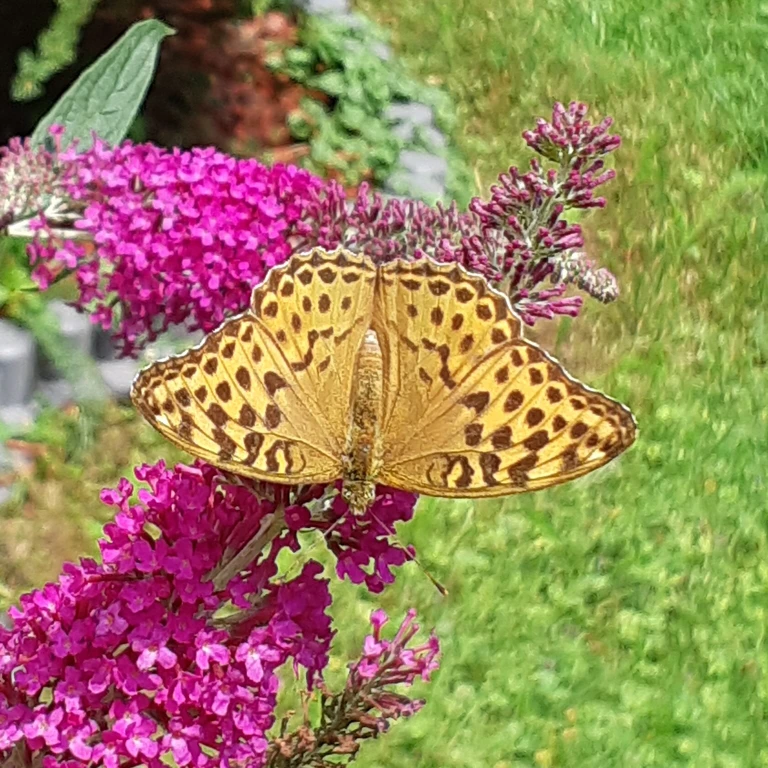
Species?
Argynnis paphia
